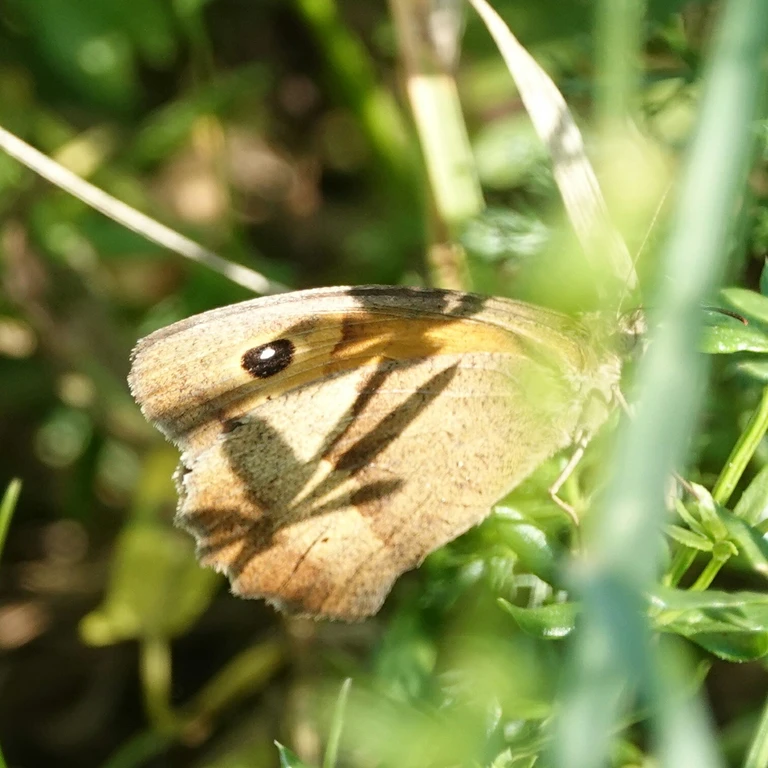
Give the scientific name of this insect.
Maniola jurtina
